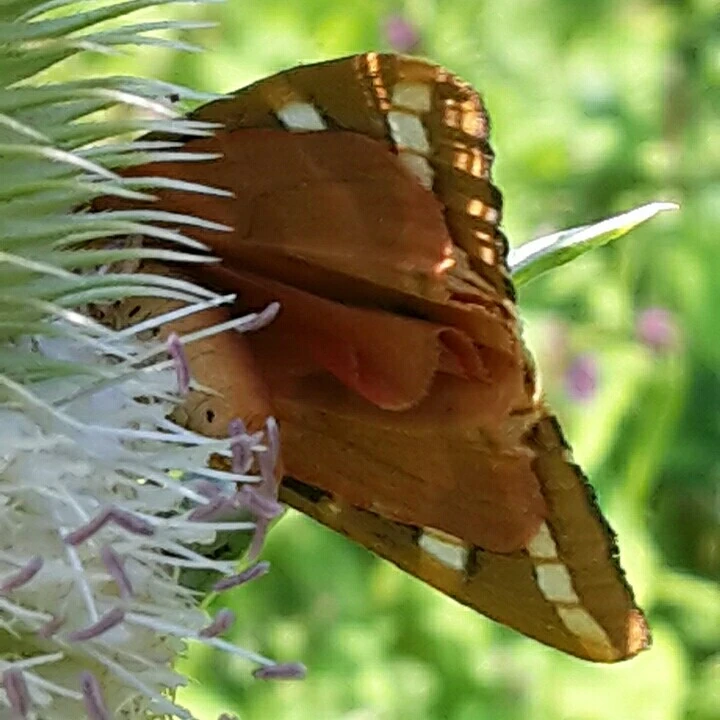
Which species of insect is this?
Euplagia quadripunctaria
